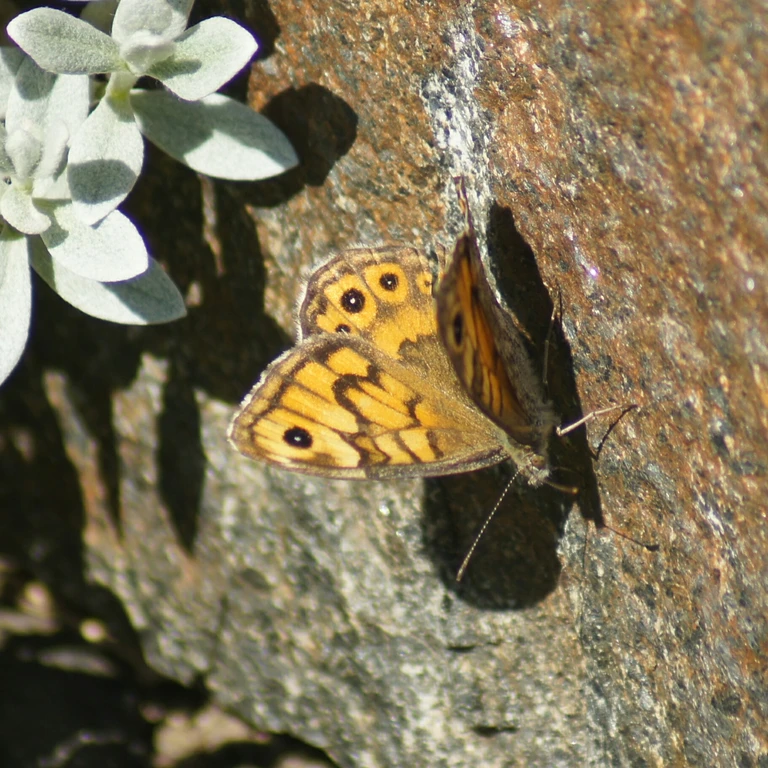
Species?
Lasiommata megera (also Pararge megera)
